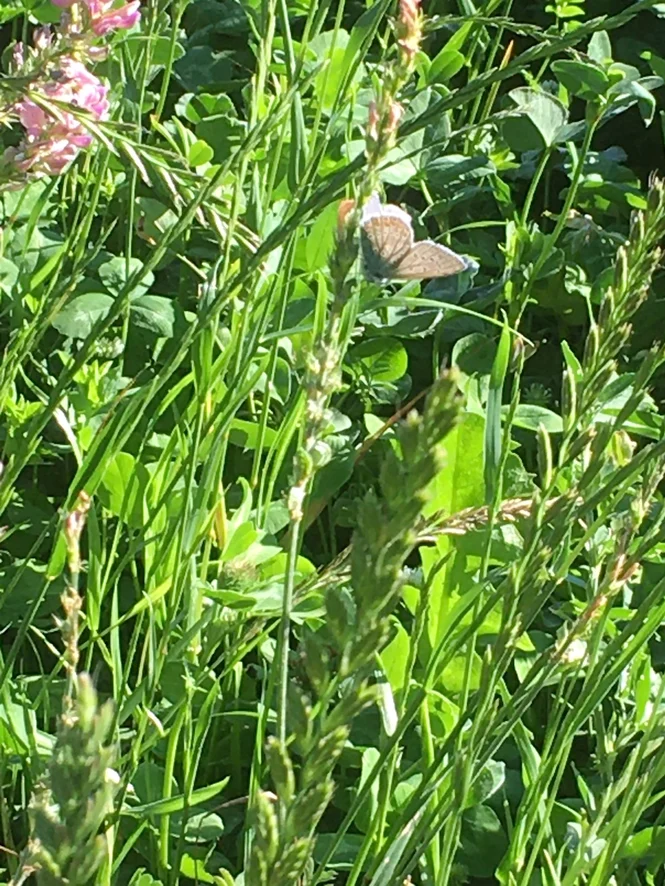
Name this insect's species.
Polyommatus icarus
